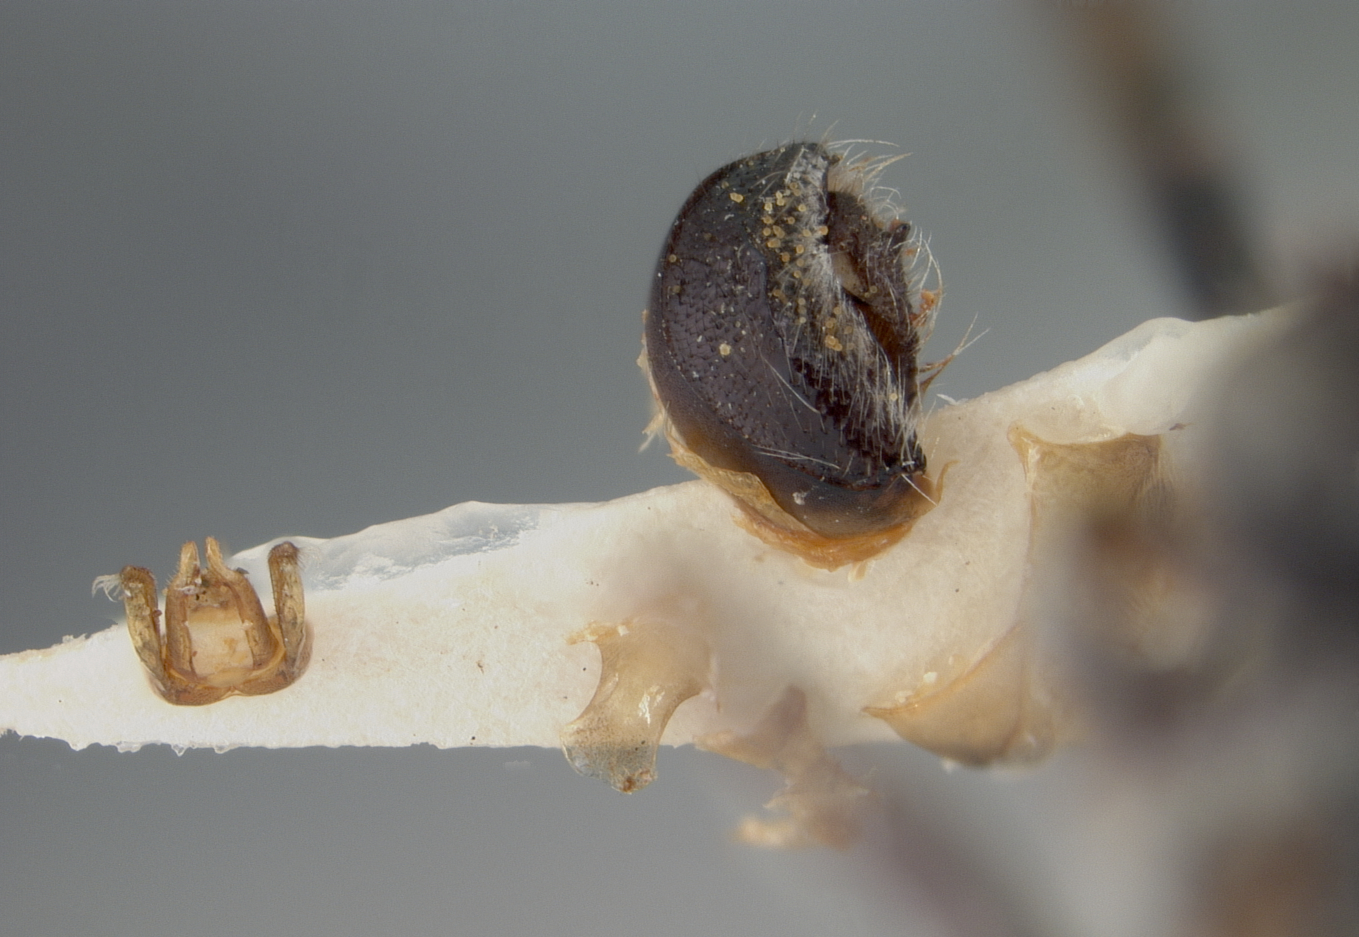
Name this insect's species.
Megachile stoddardensis
